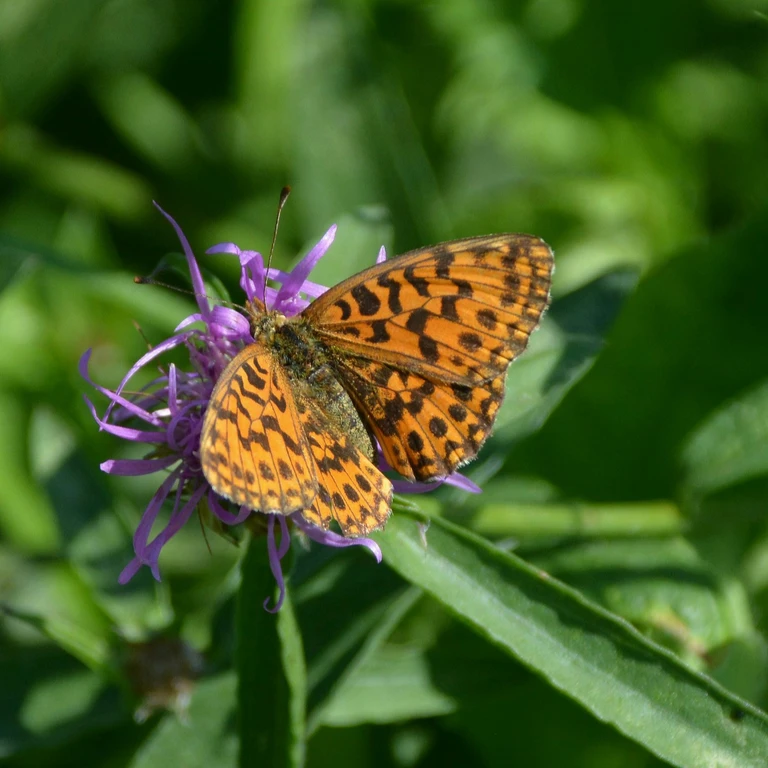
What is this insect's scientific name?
Boloria dia
